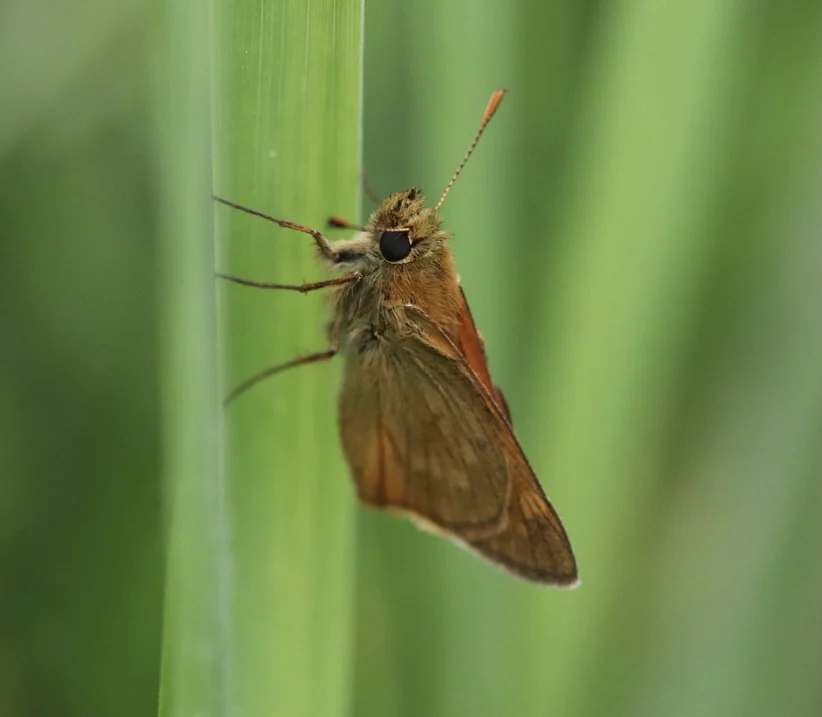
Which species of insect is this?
Ochlodes sylvanus (also Ochlodes venata)
